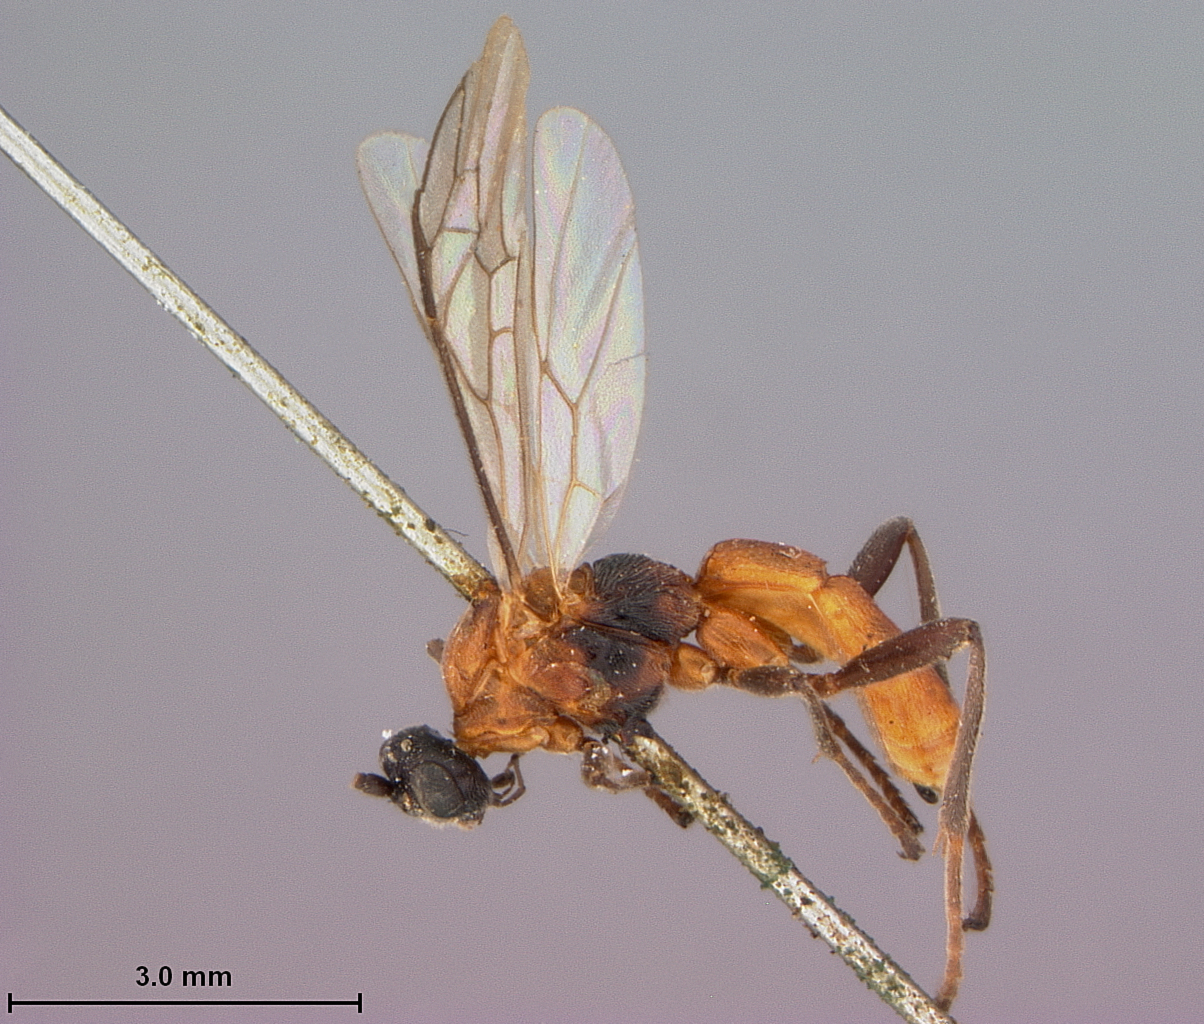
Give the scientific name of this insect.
Rhogas molestus
